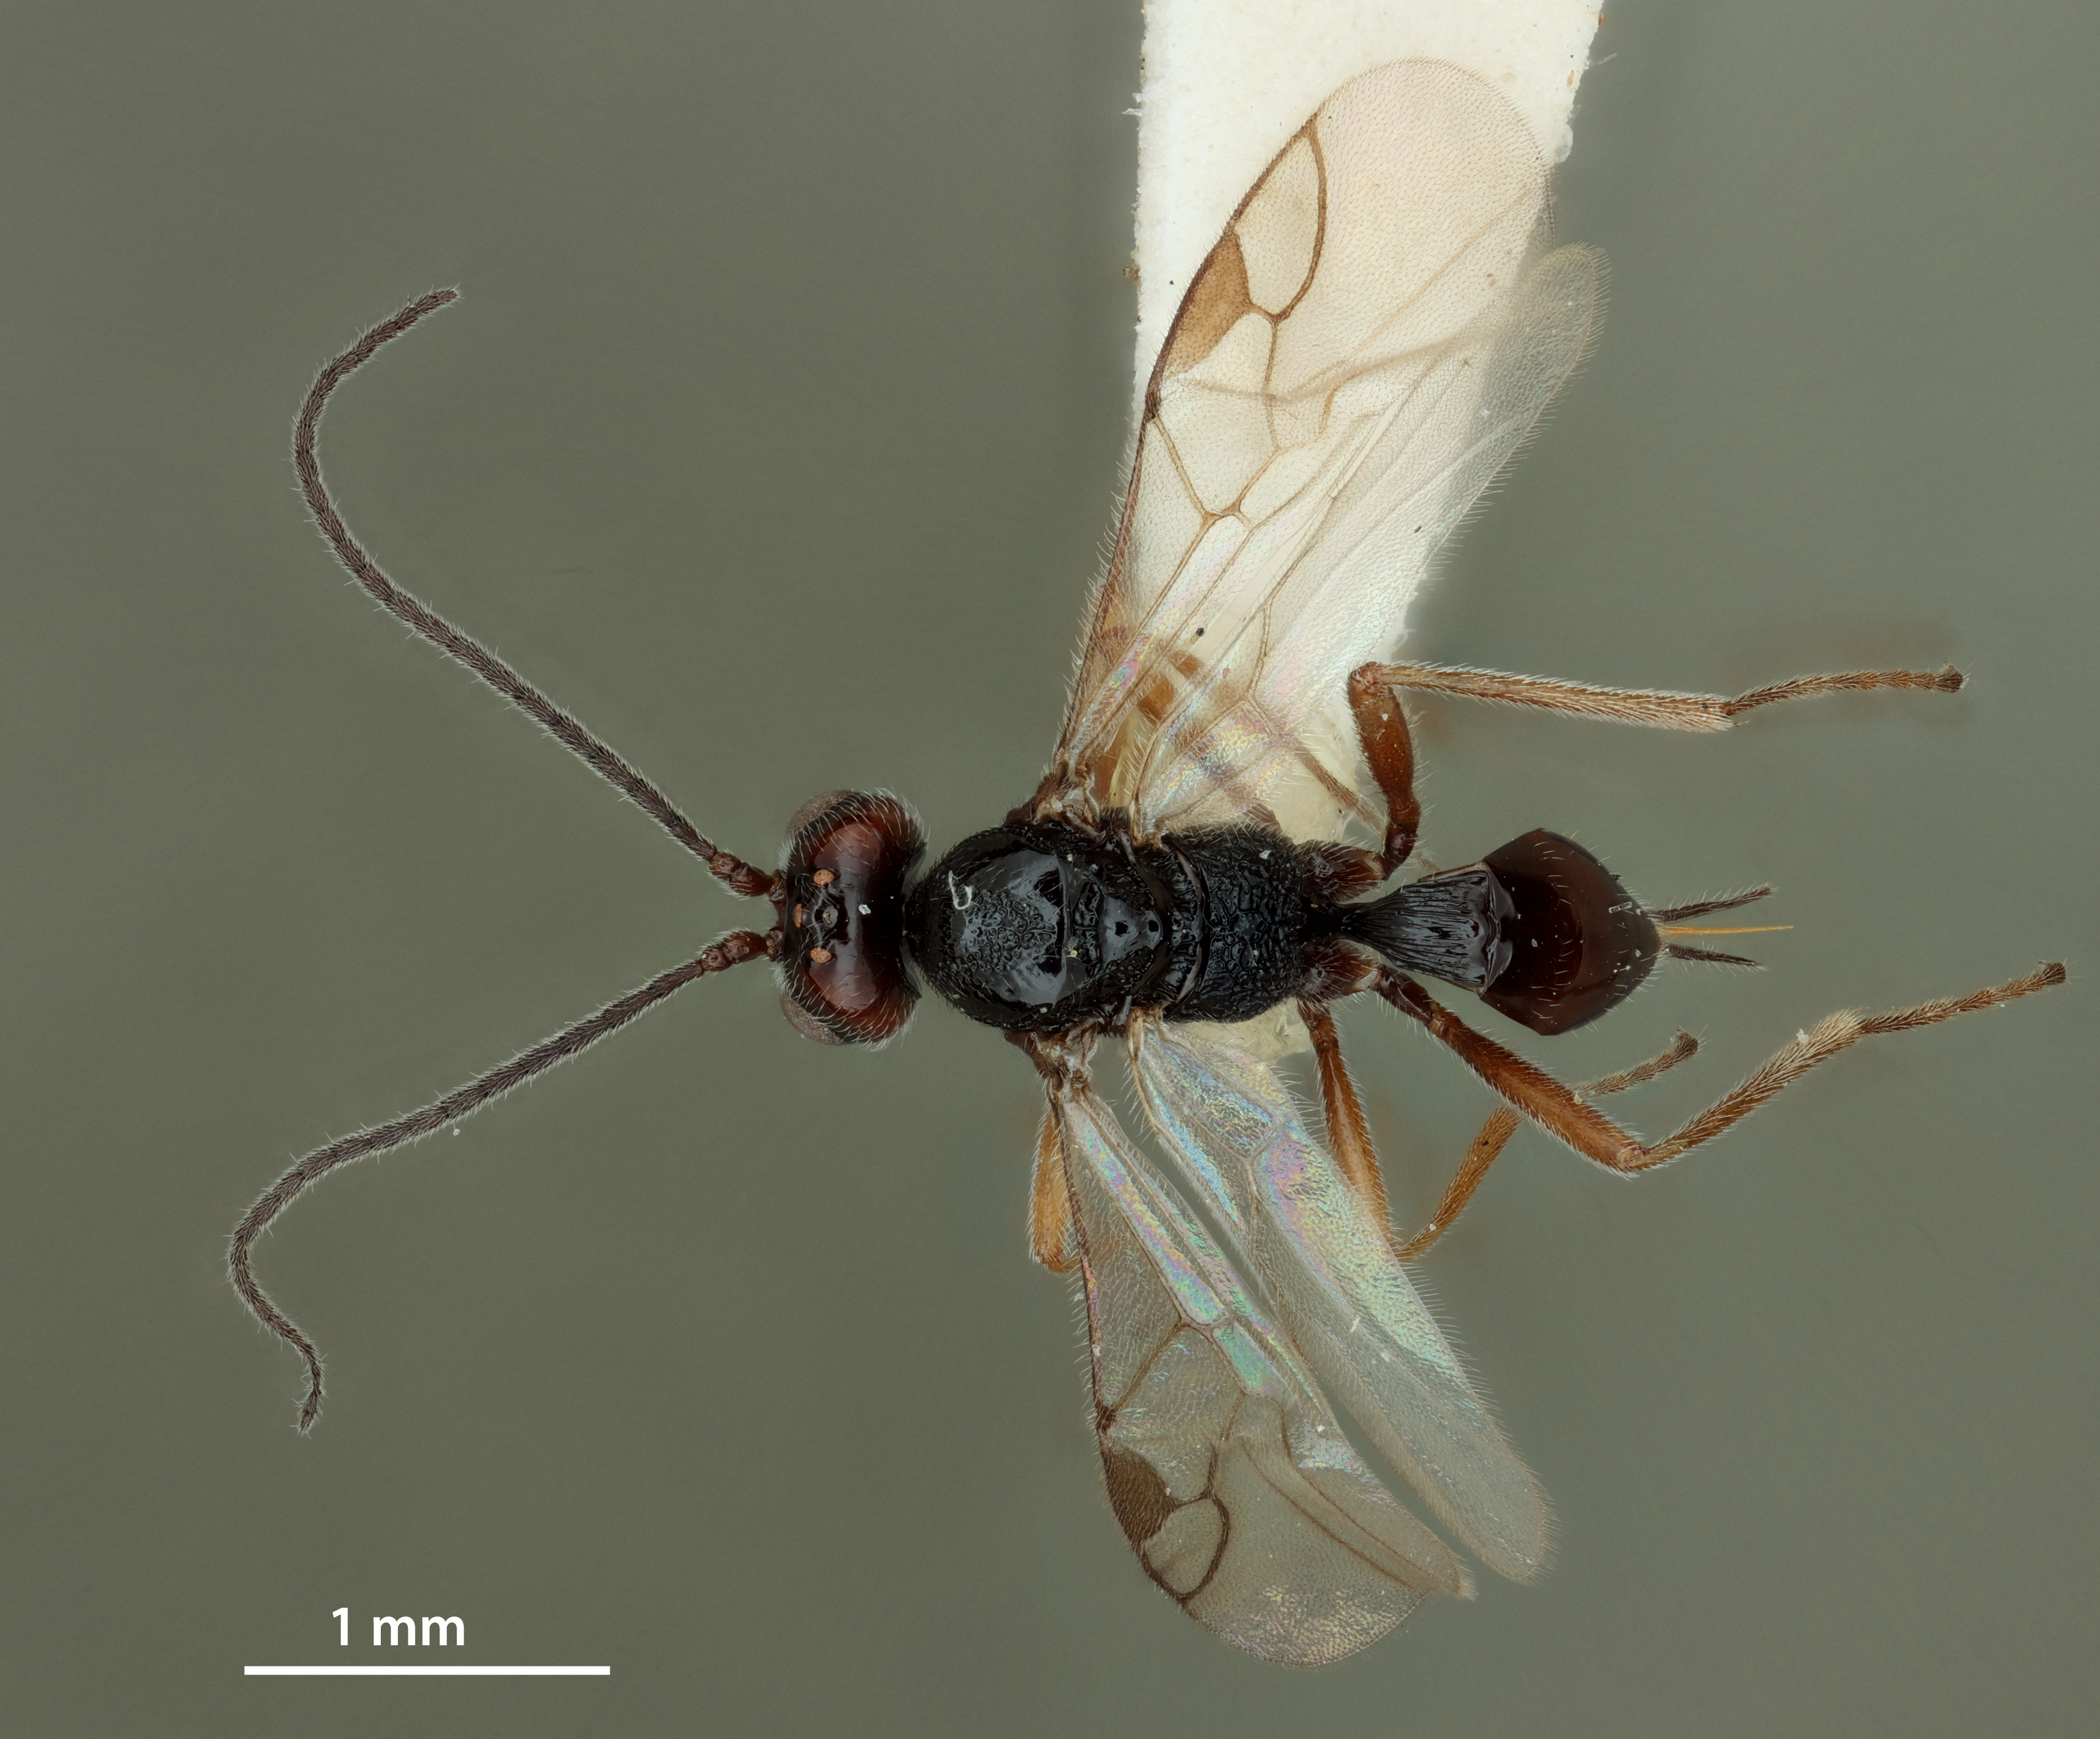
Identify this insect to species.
Microctonus colesi
